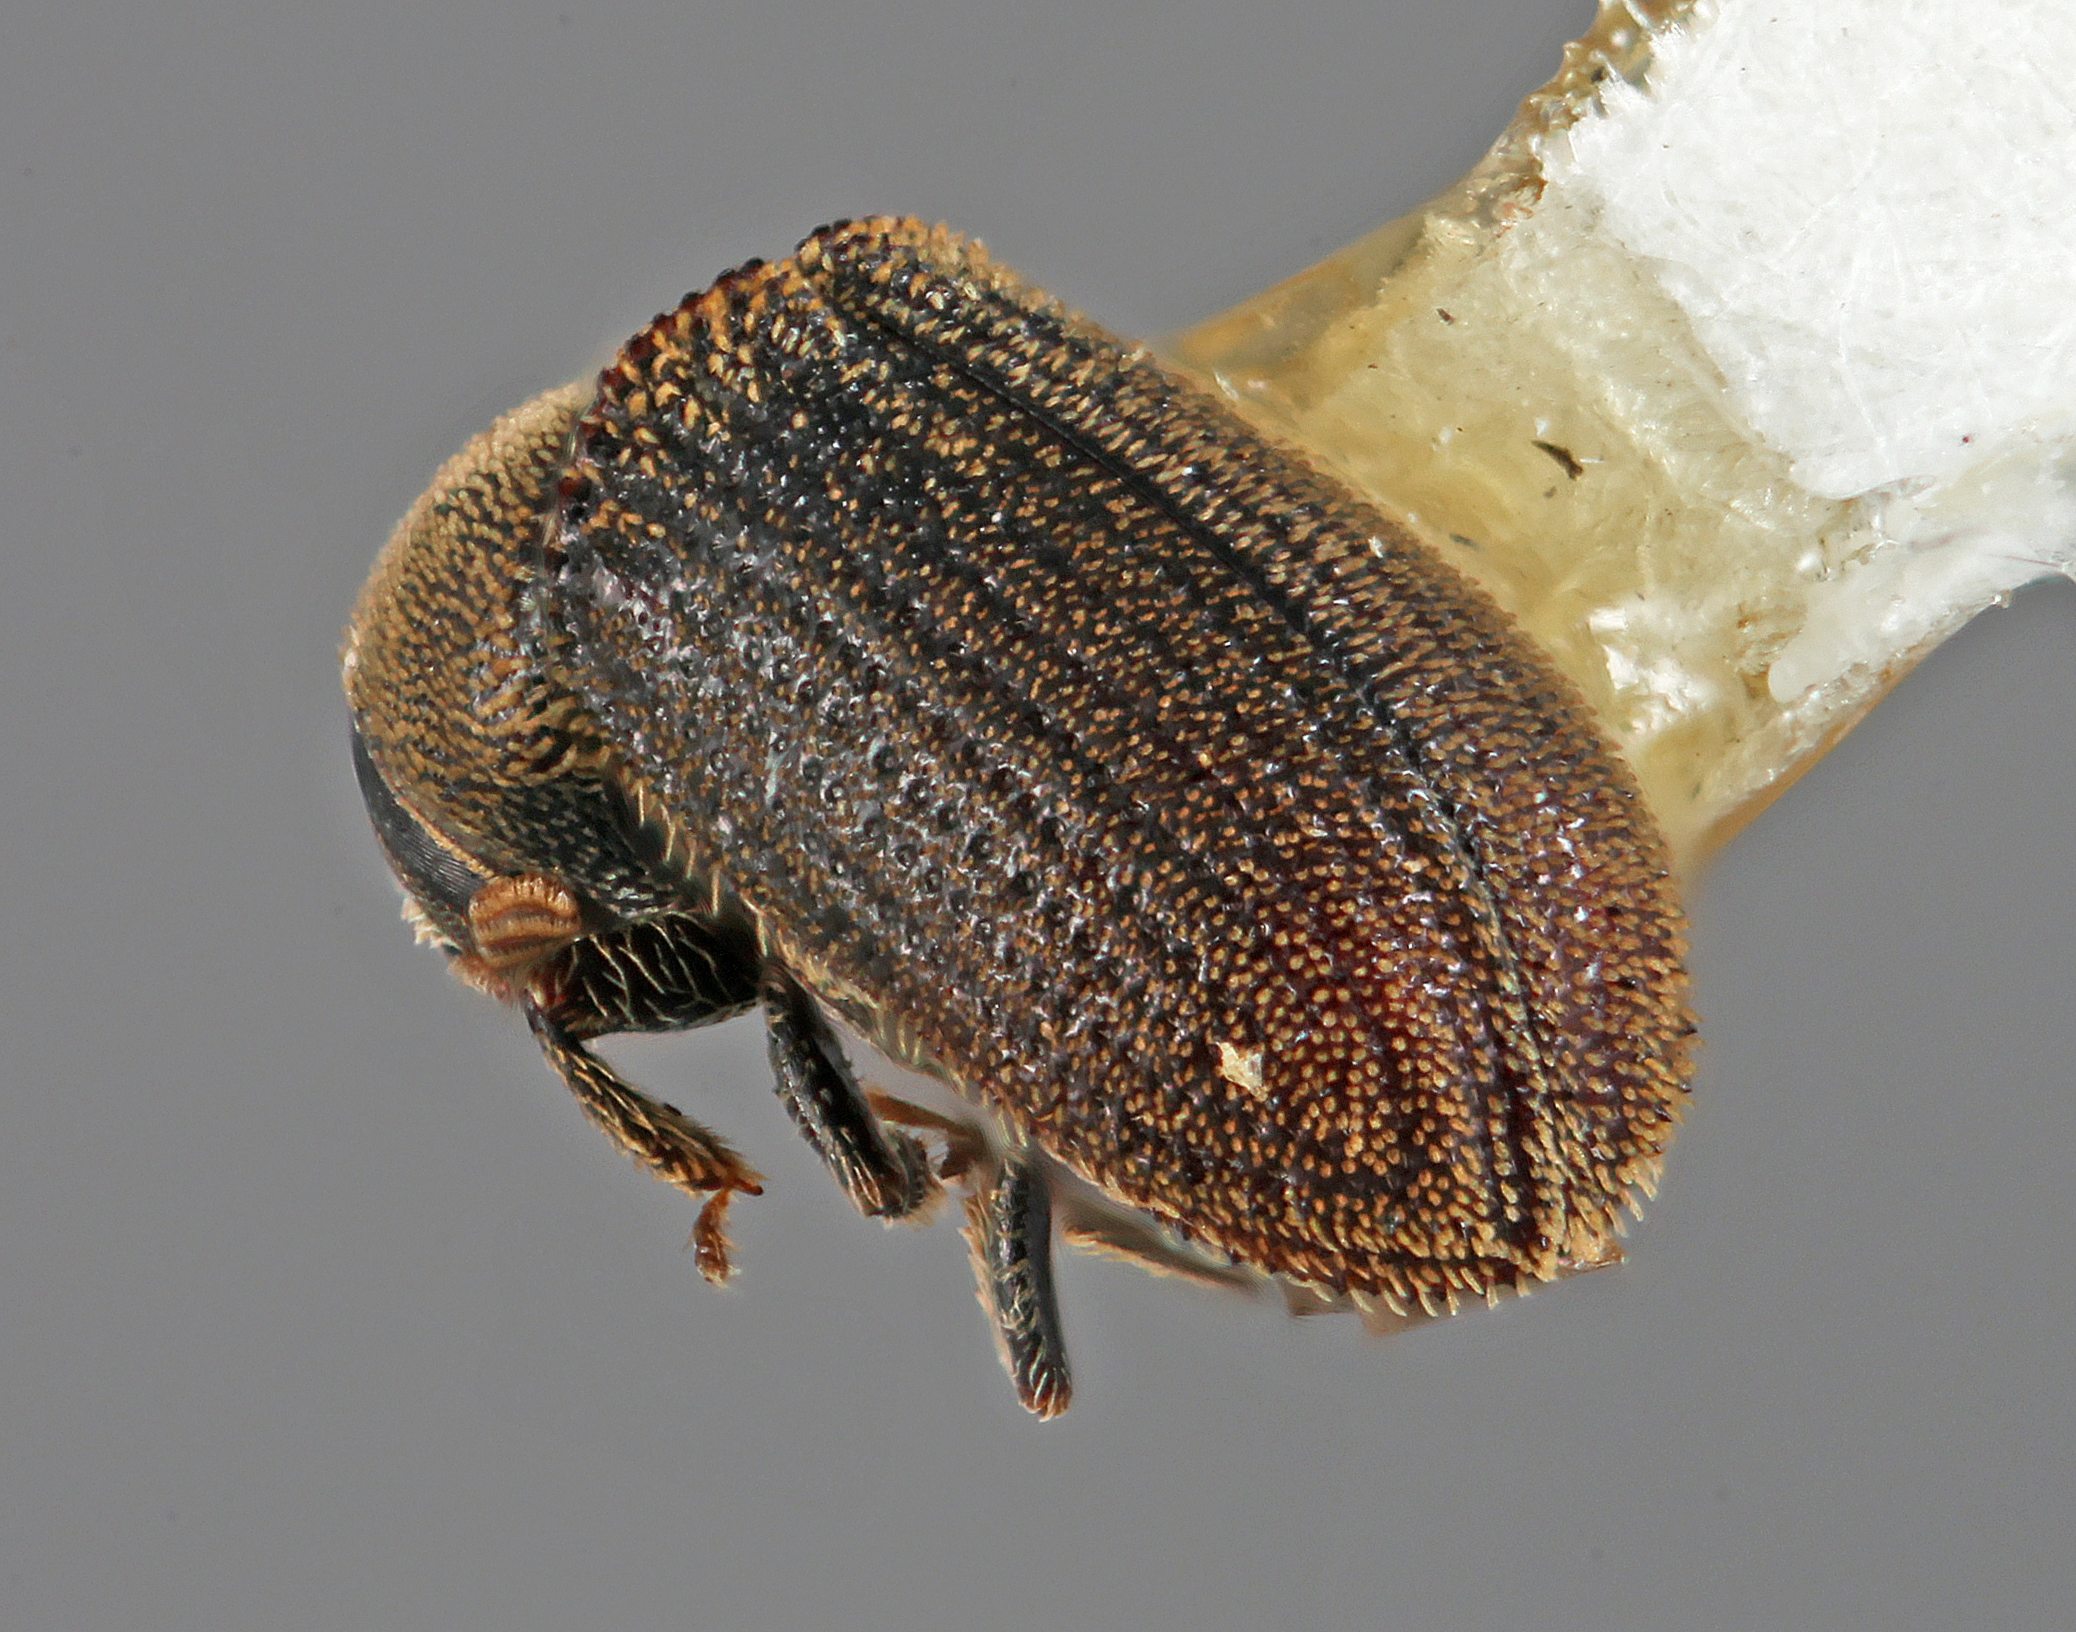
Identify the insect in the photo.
Carphoborus pinicolens
